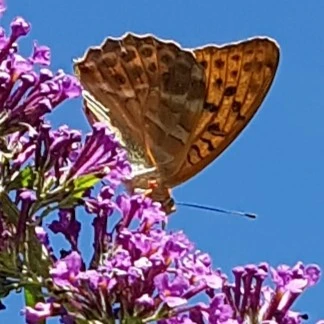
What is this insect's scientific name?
Argynnis paphia
